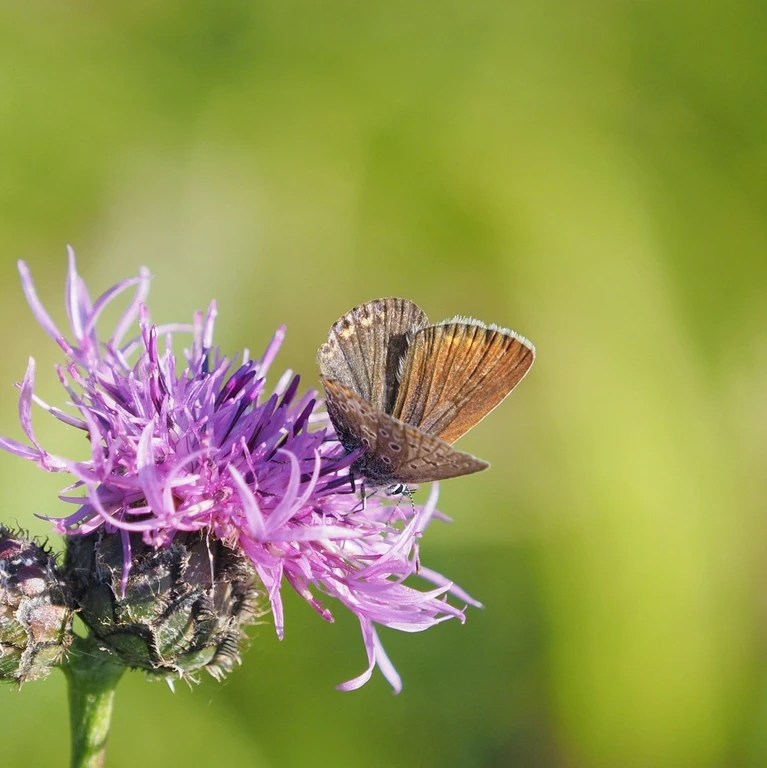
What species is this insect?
Polyommatus icarus
